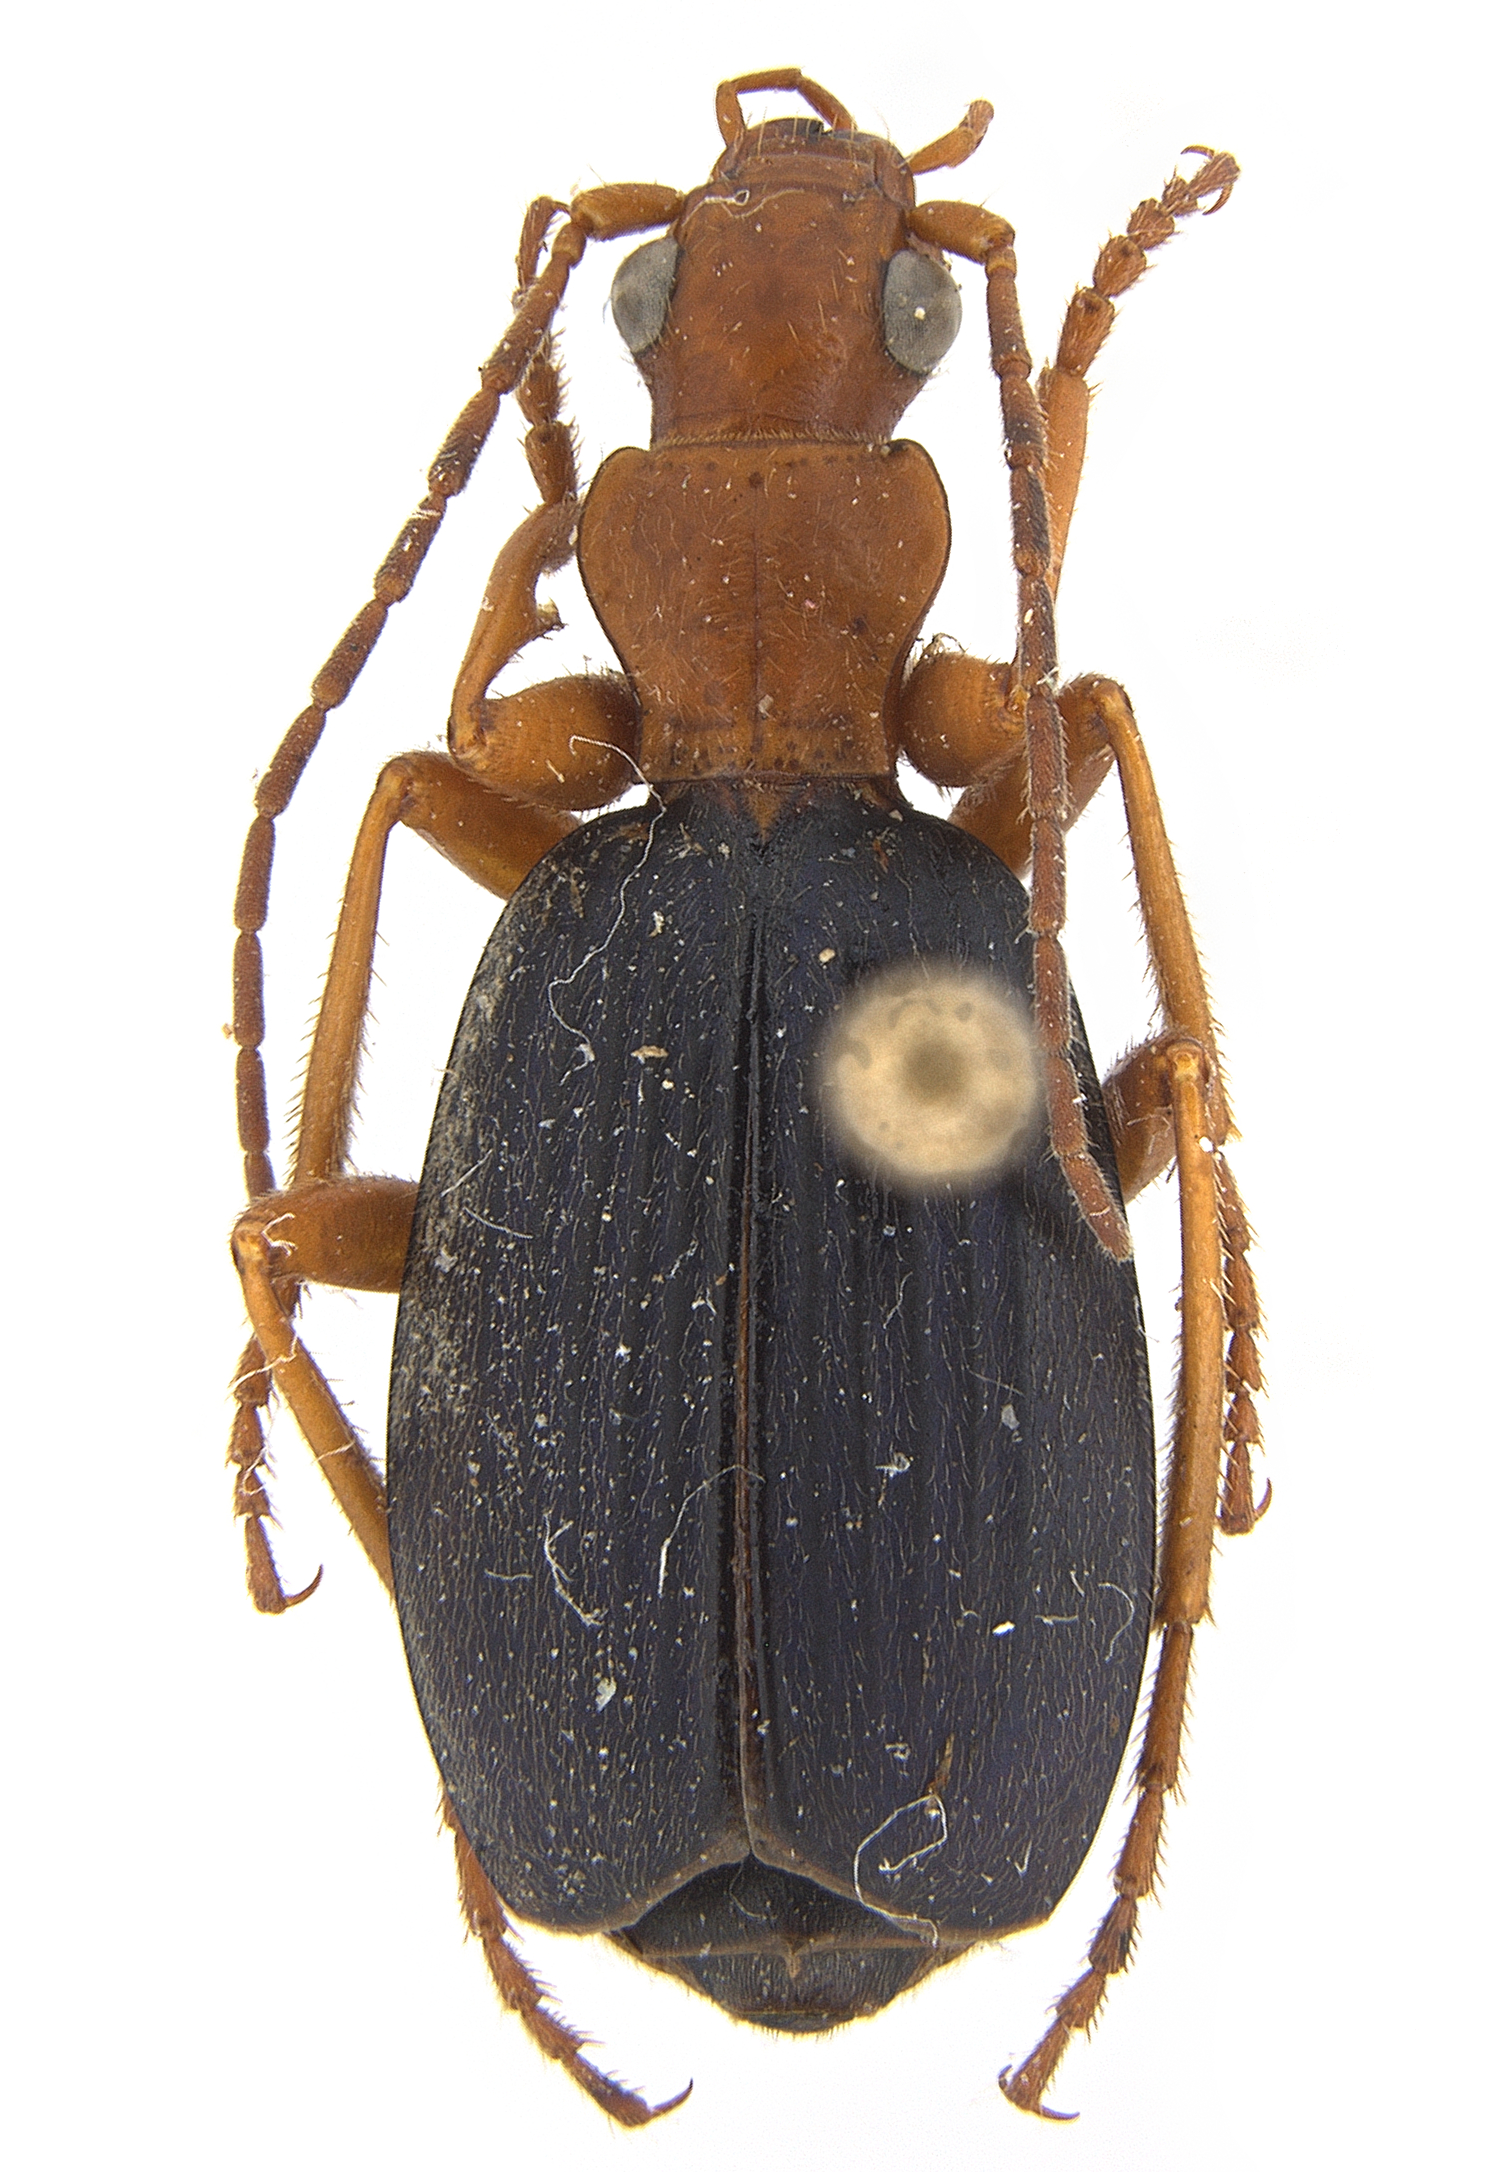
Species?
Brachinus alternans
